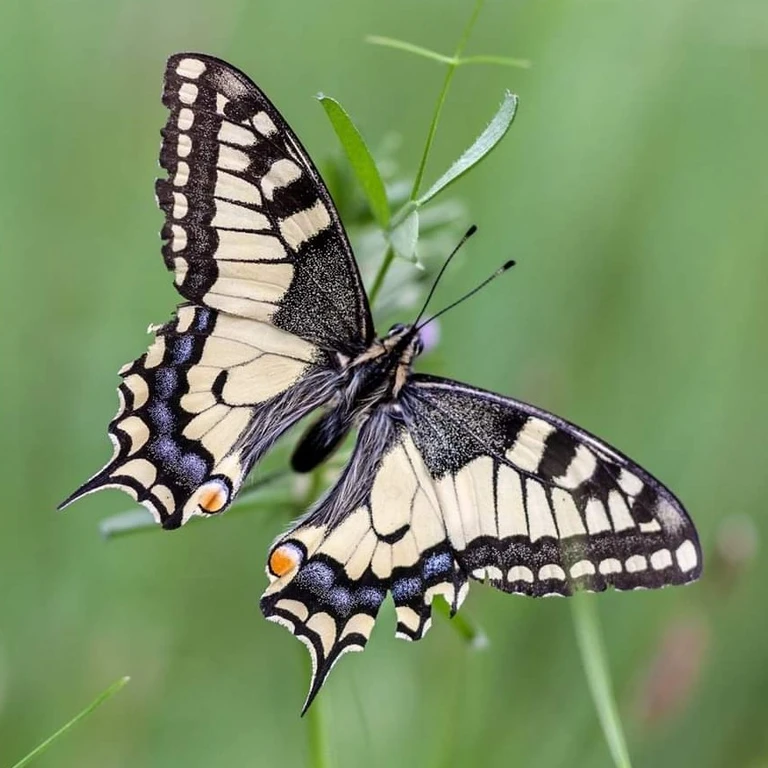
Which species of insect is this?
Papilio machaon
